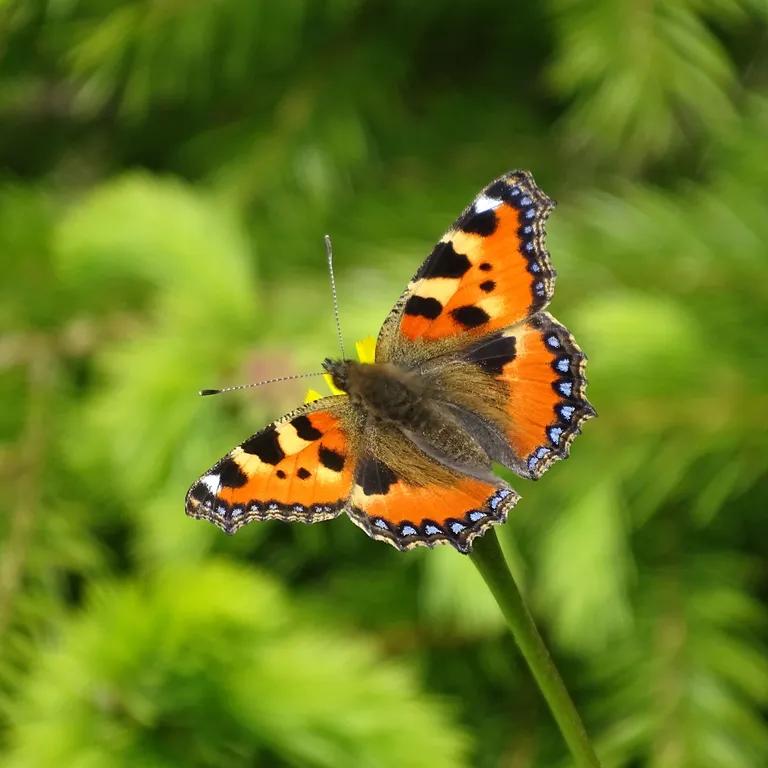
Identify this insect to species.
Aglais urticae
